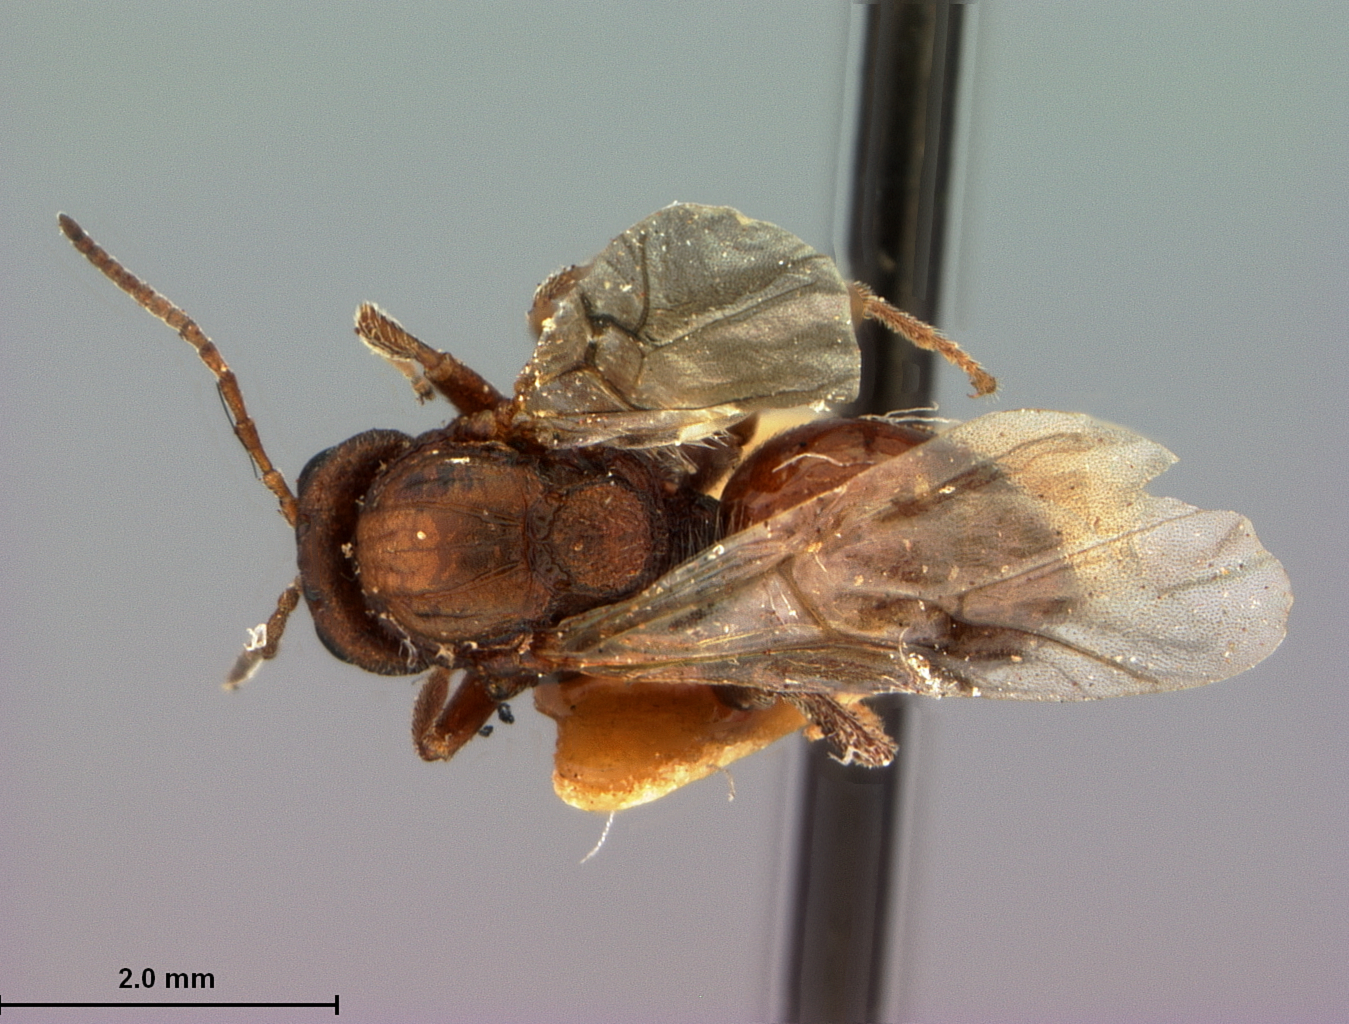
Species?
Callirhytis ovata
